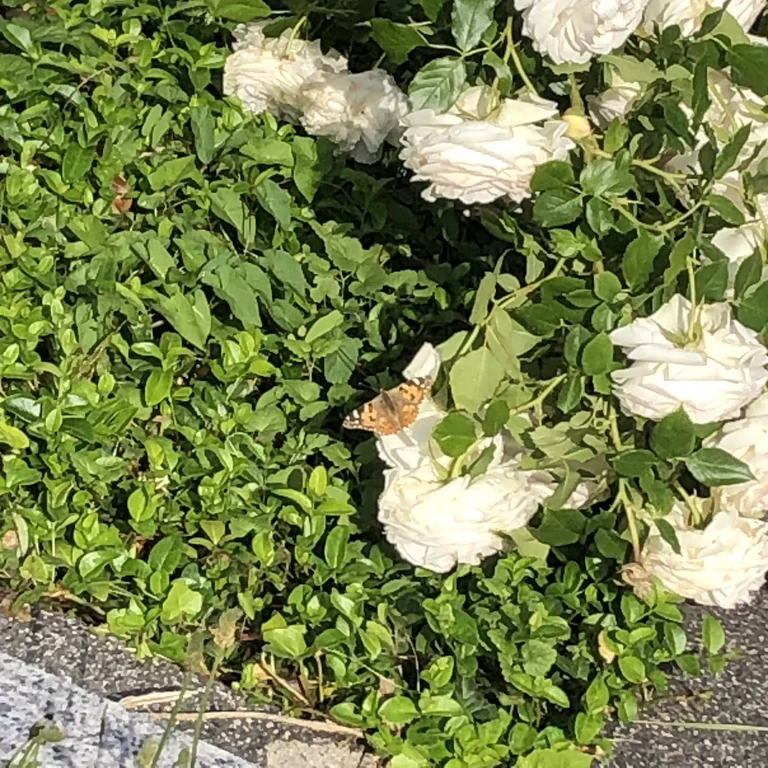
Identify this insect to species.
Vanessa cardui
